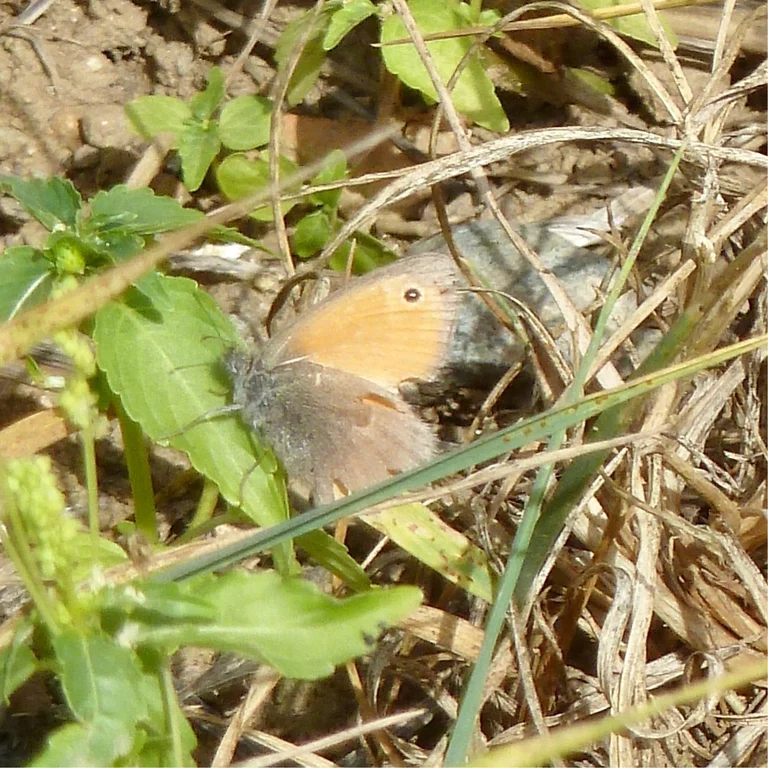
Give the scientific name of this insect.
Coenonympha pamphilus
